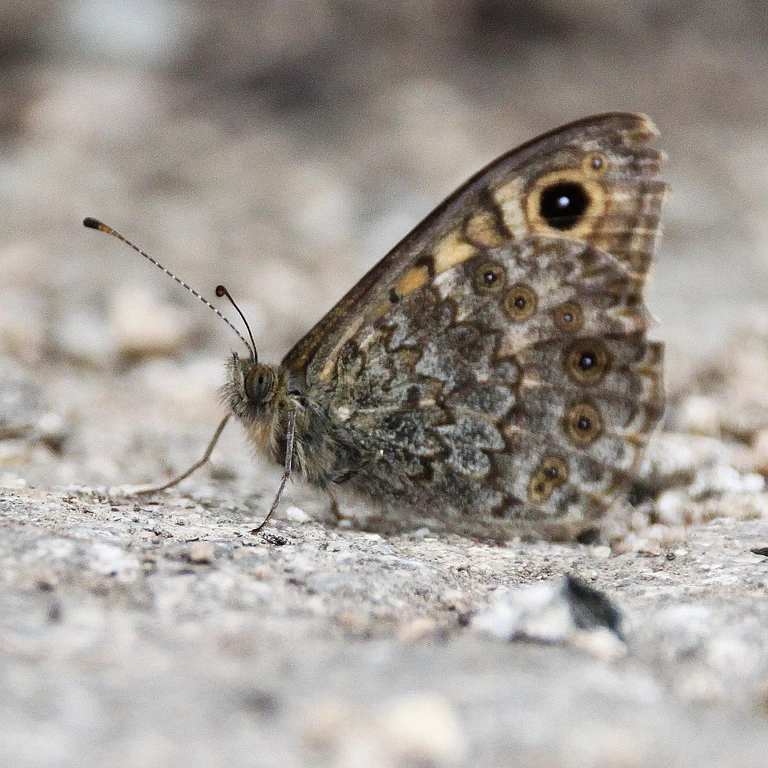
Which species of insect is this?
Lasiommata megera (also Pararge megera)
